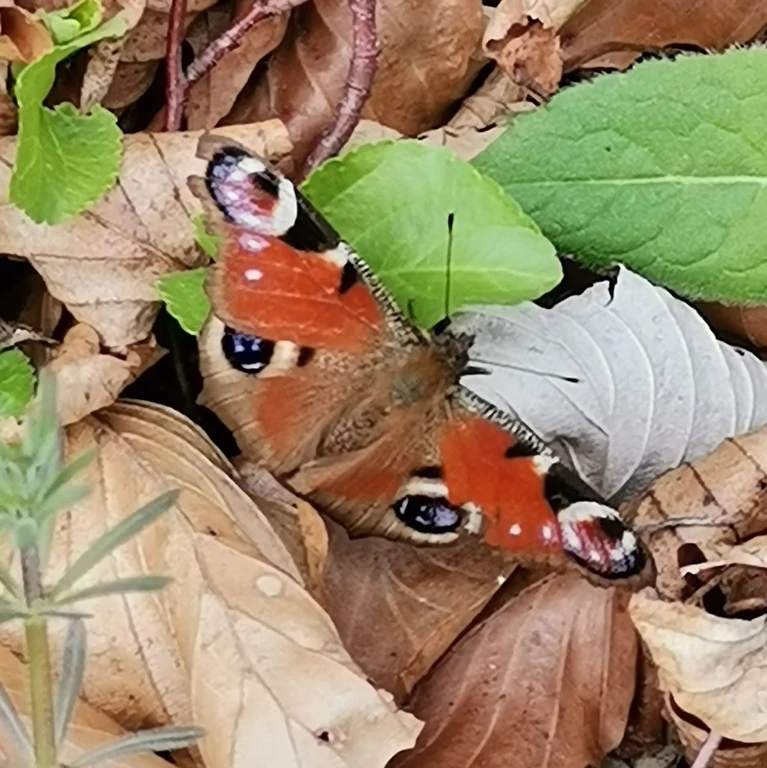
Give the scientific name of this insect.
Aglais io
